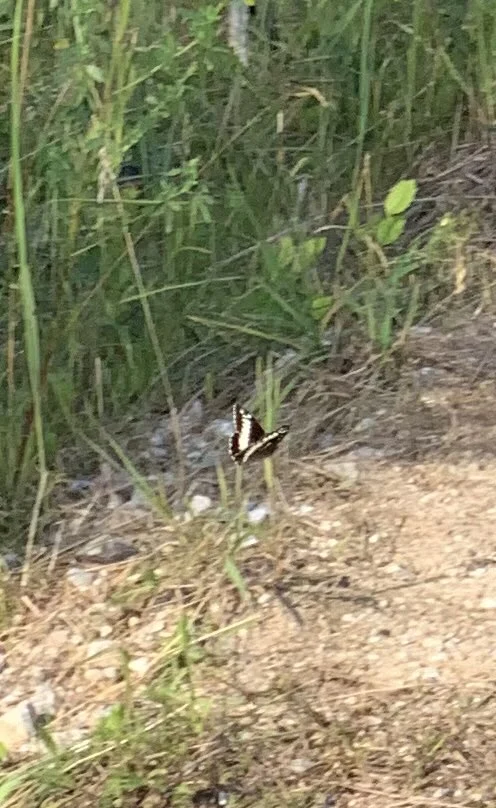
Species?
Brintesia circe
